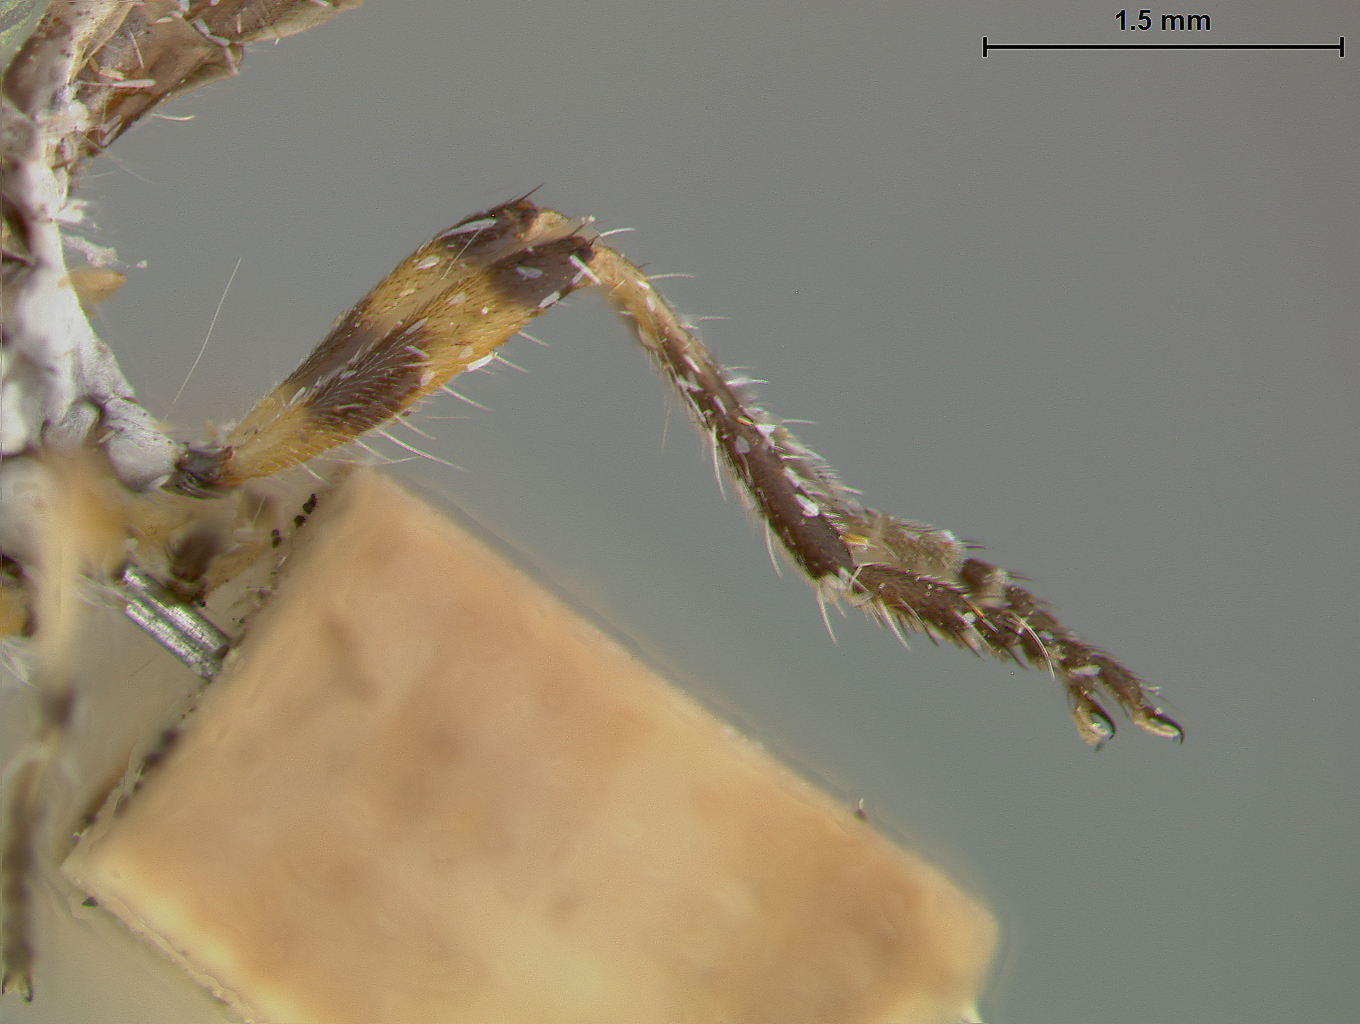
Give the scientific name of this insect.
Ommatius lineolatus
